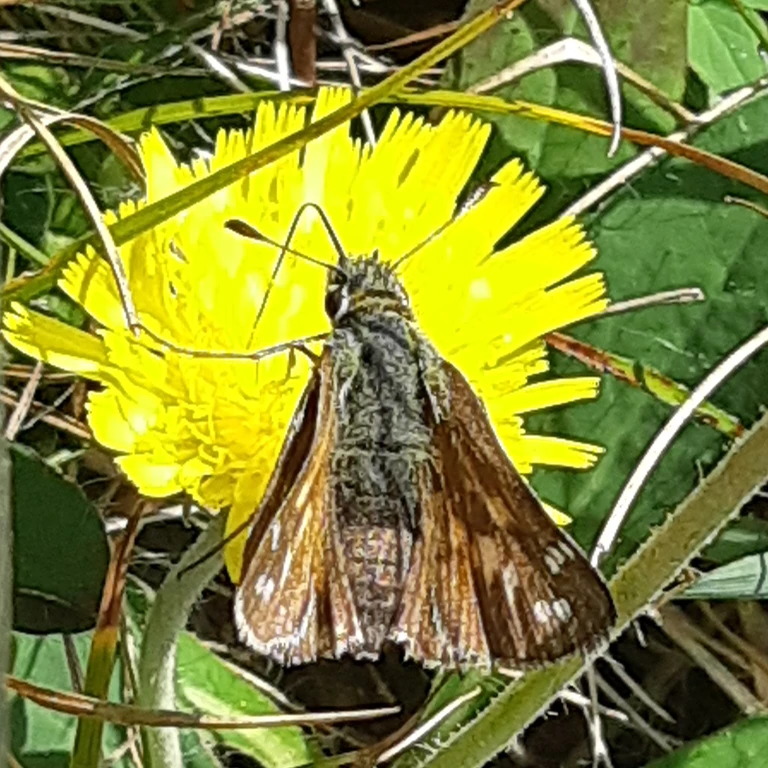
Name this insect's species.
Hesperia comma
